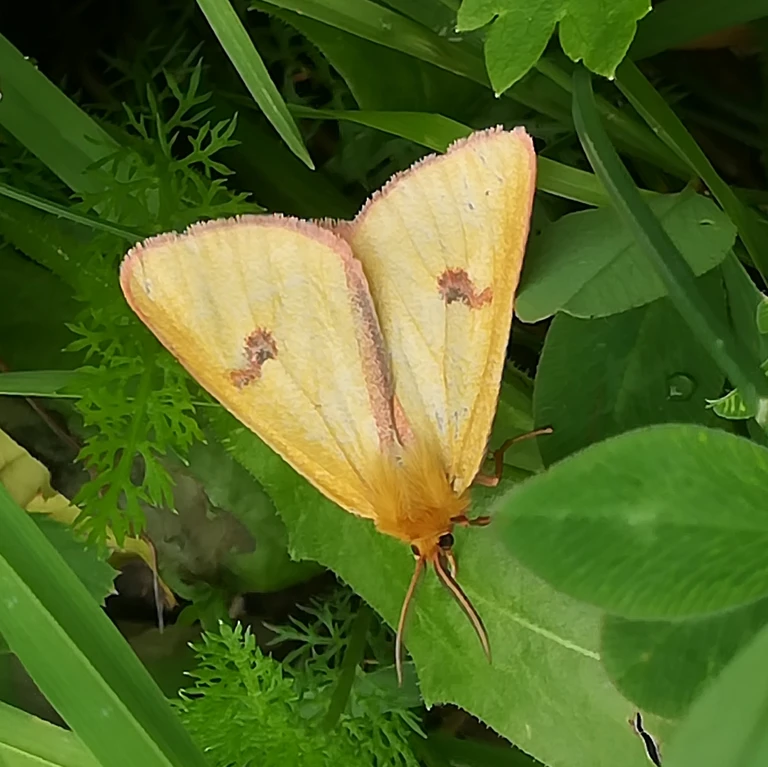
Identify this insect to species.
Diacrisia sannio
